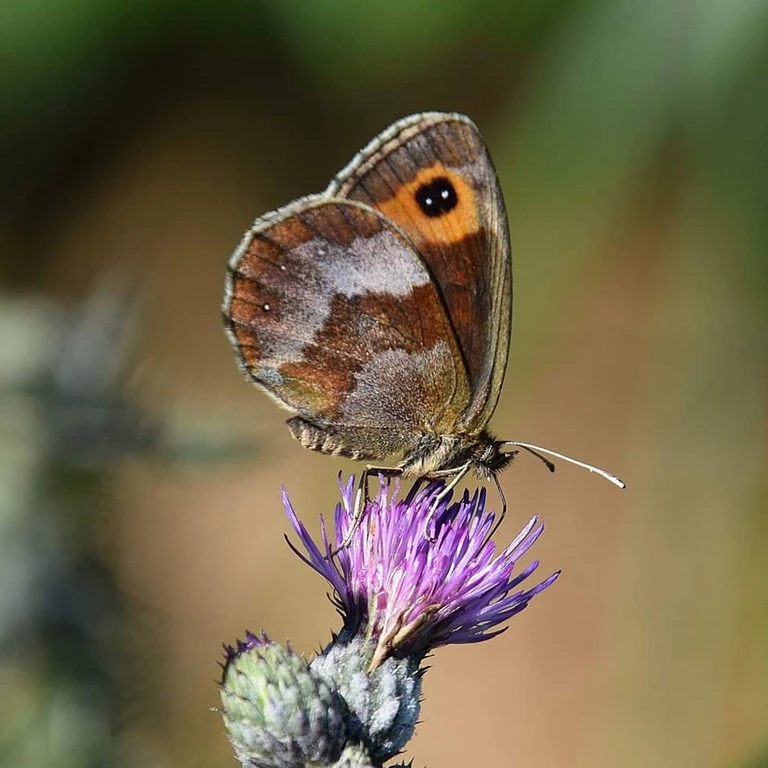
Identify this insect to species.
Erebia aethiops
